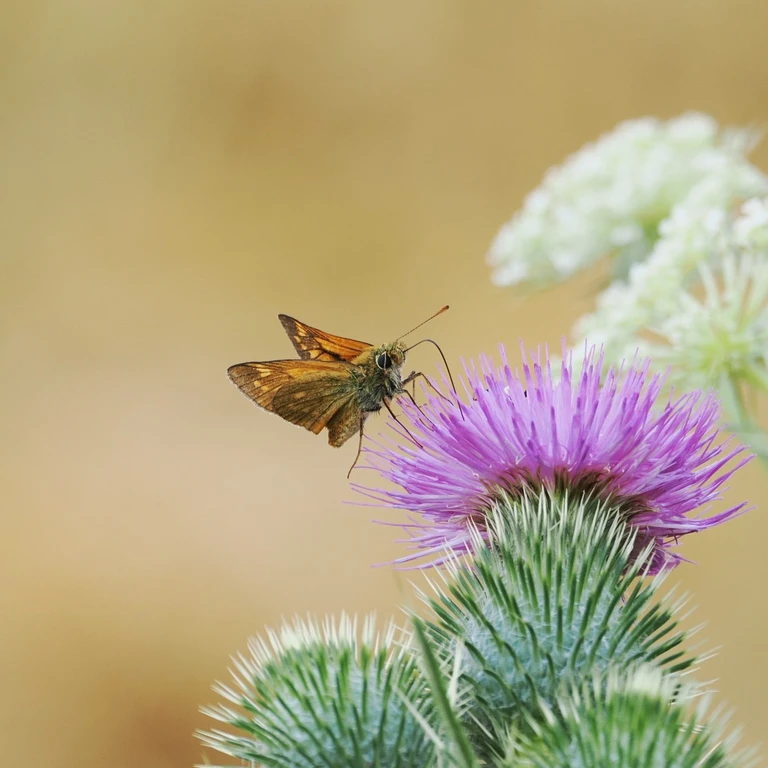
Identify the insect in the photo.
Ochlodes sylvanus (also Ochlodes venata)
